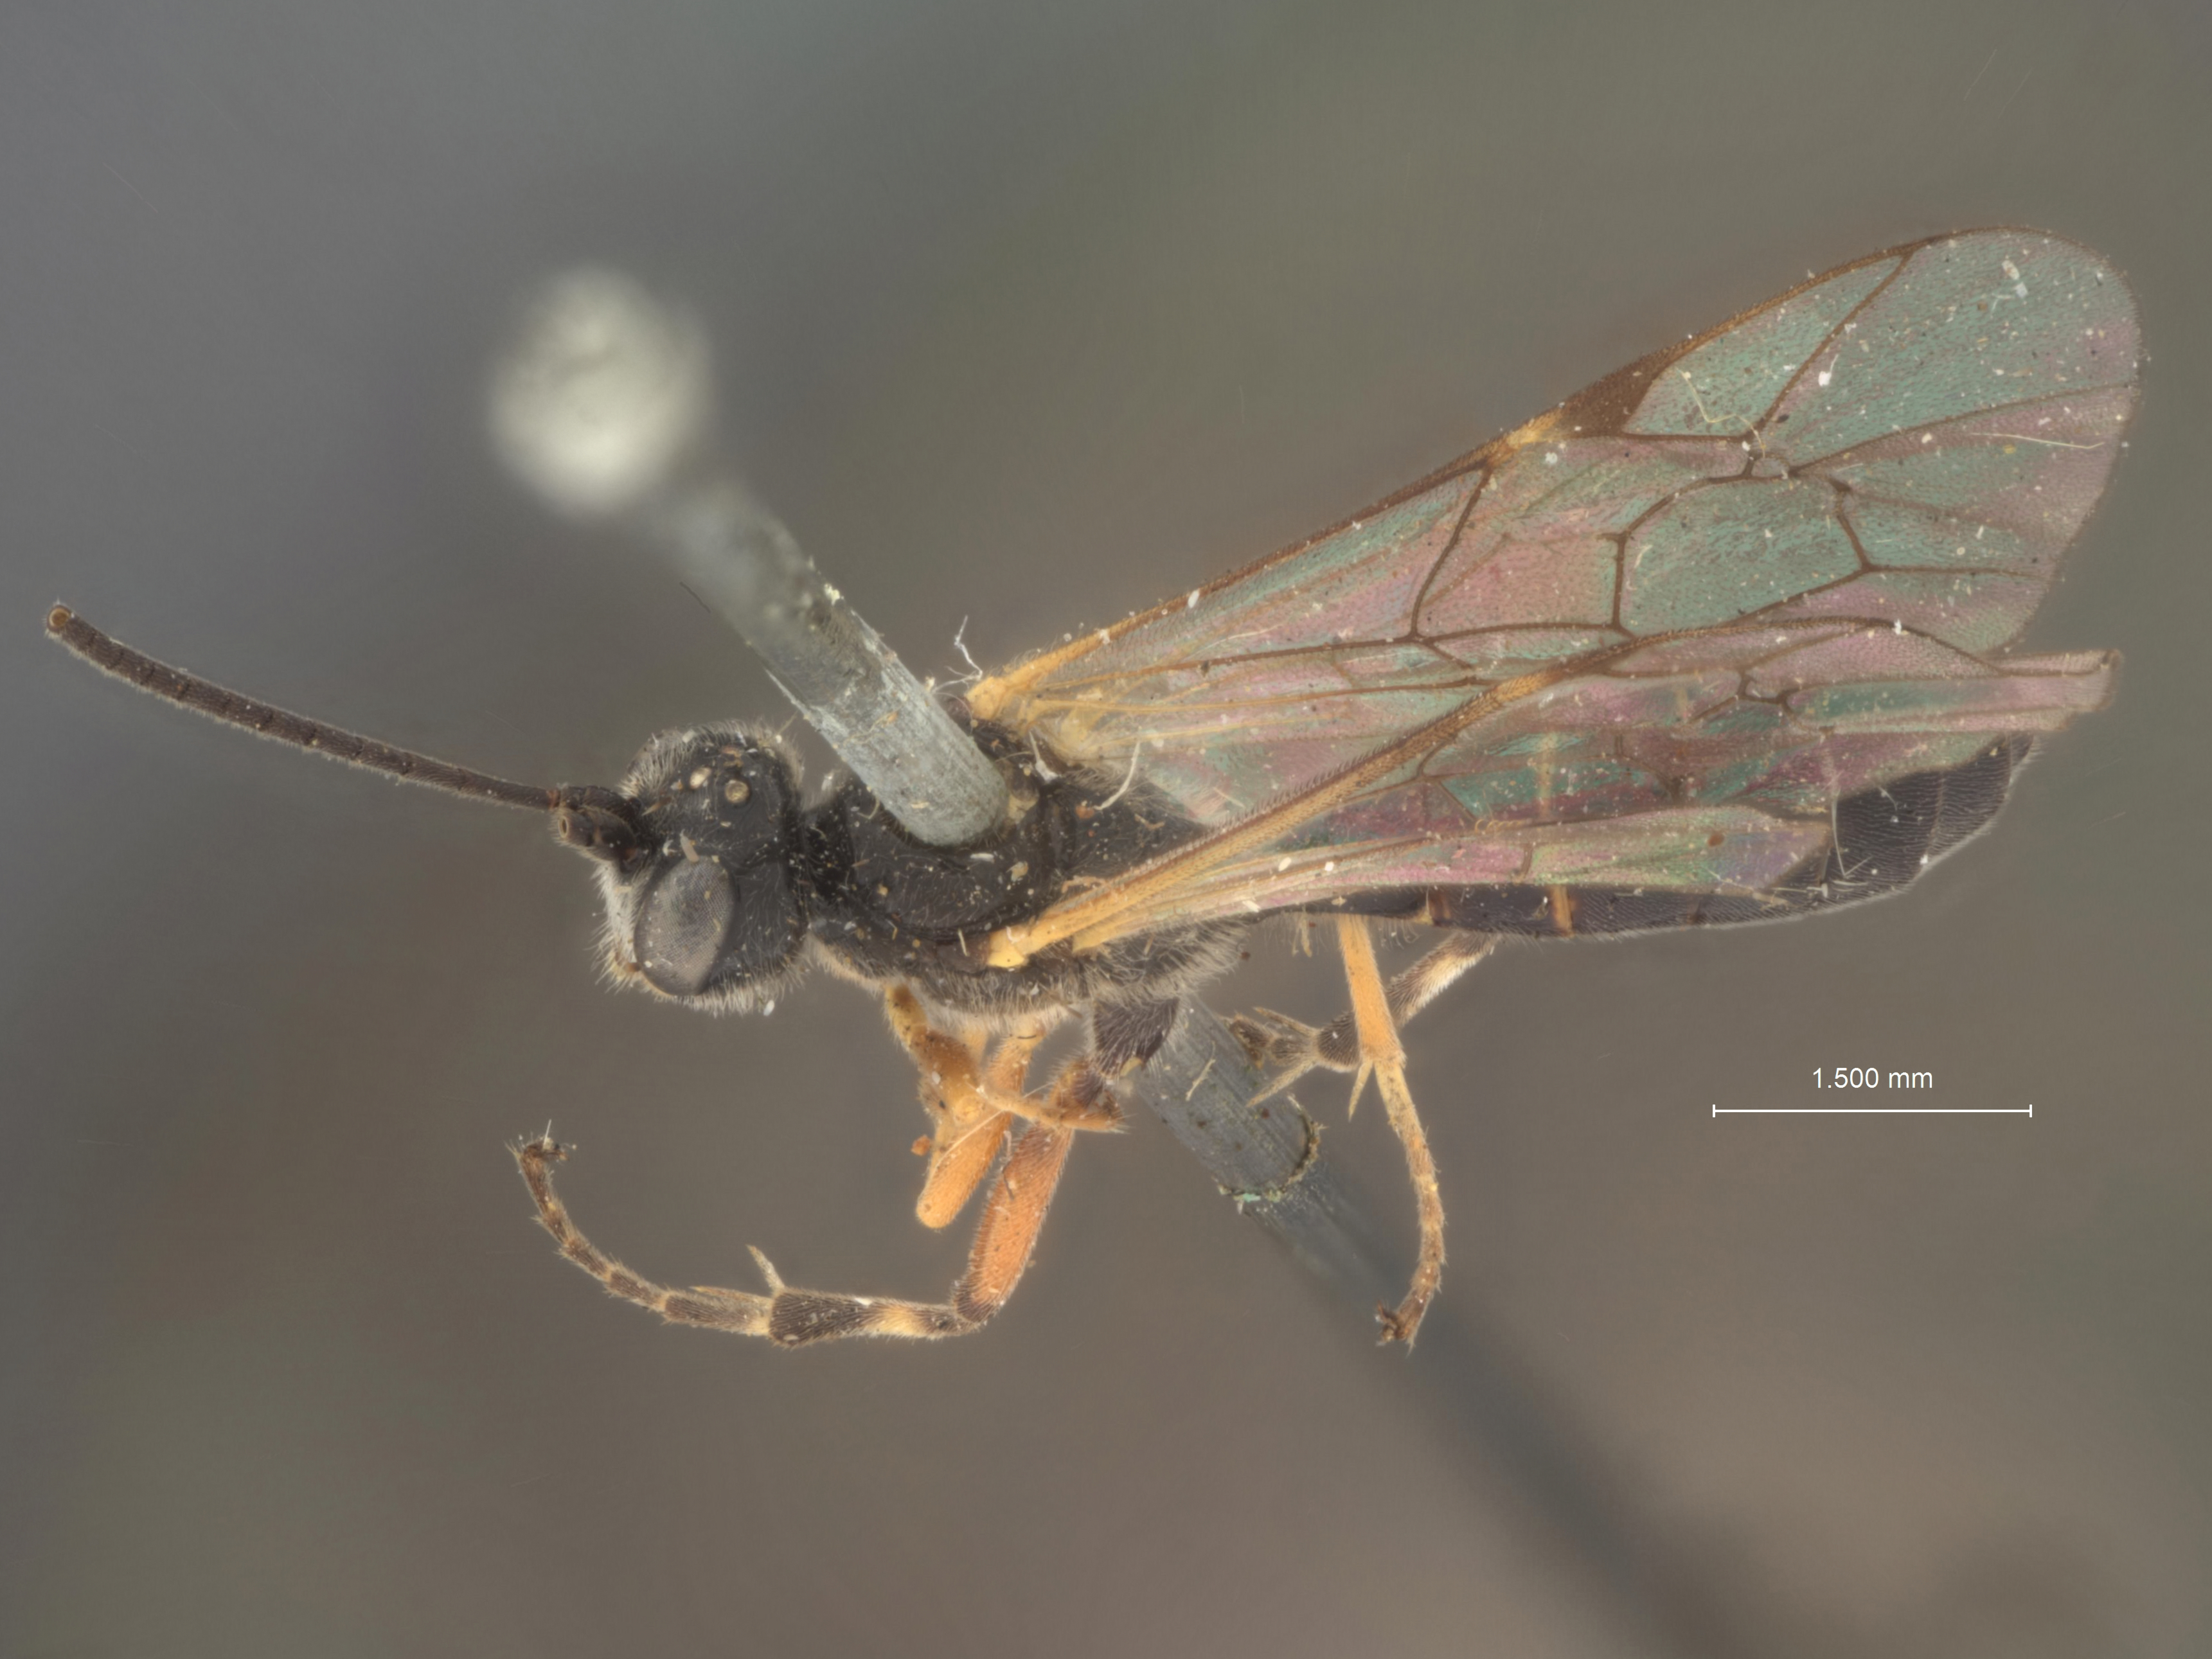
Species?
Erromenus annulipes
